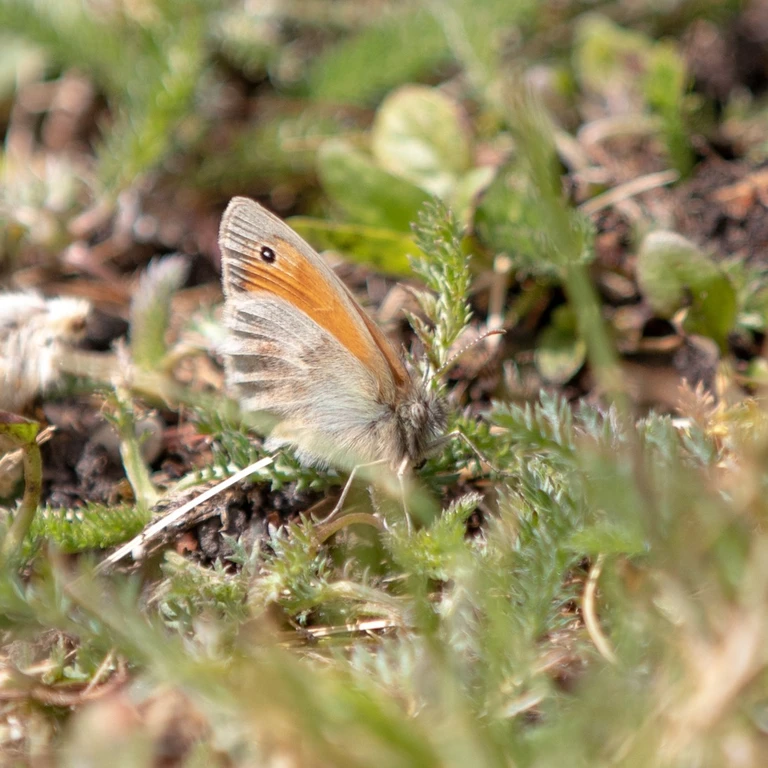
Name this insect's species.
Coenonympha pamphilus
